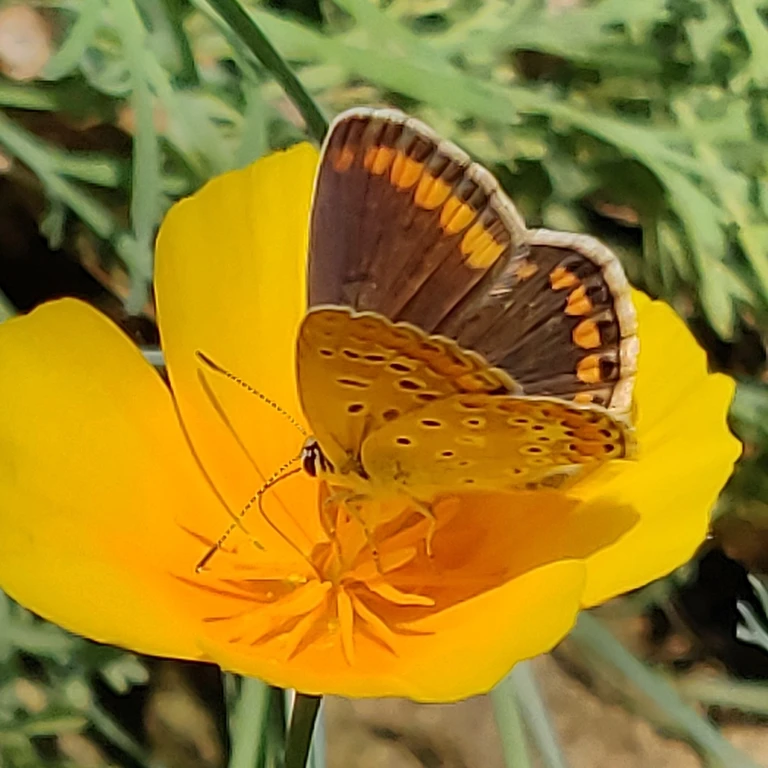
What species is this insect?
Polyommatus icarus
